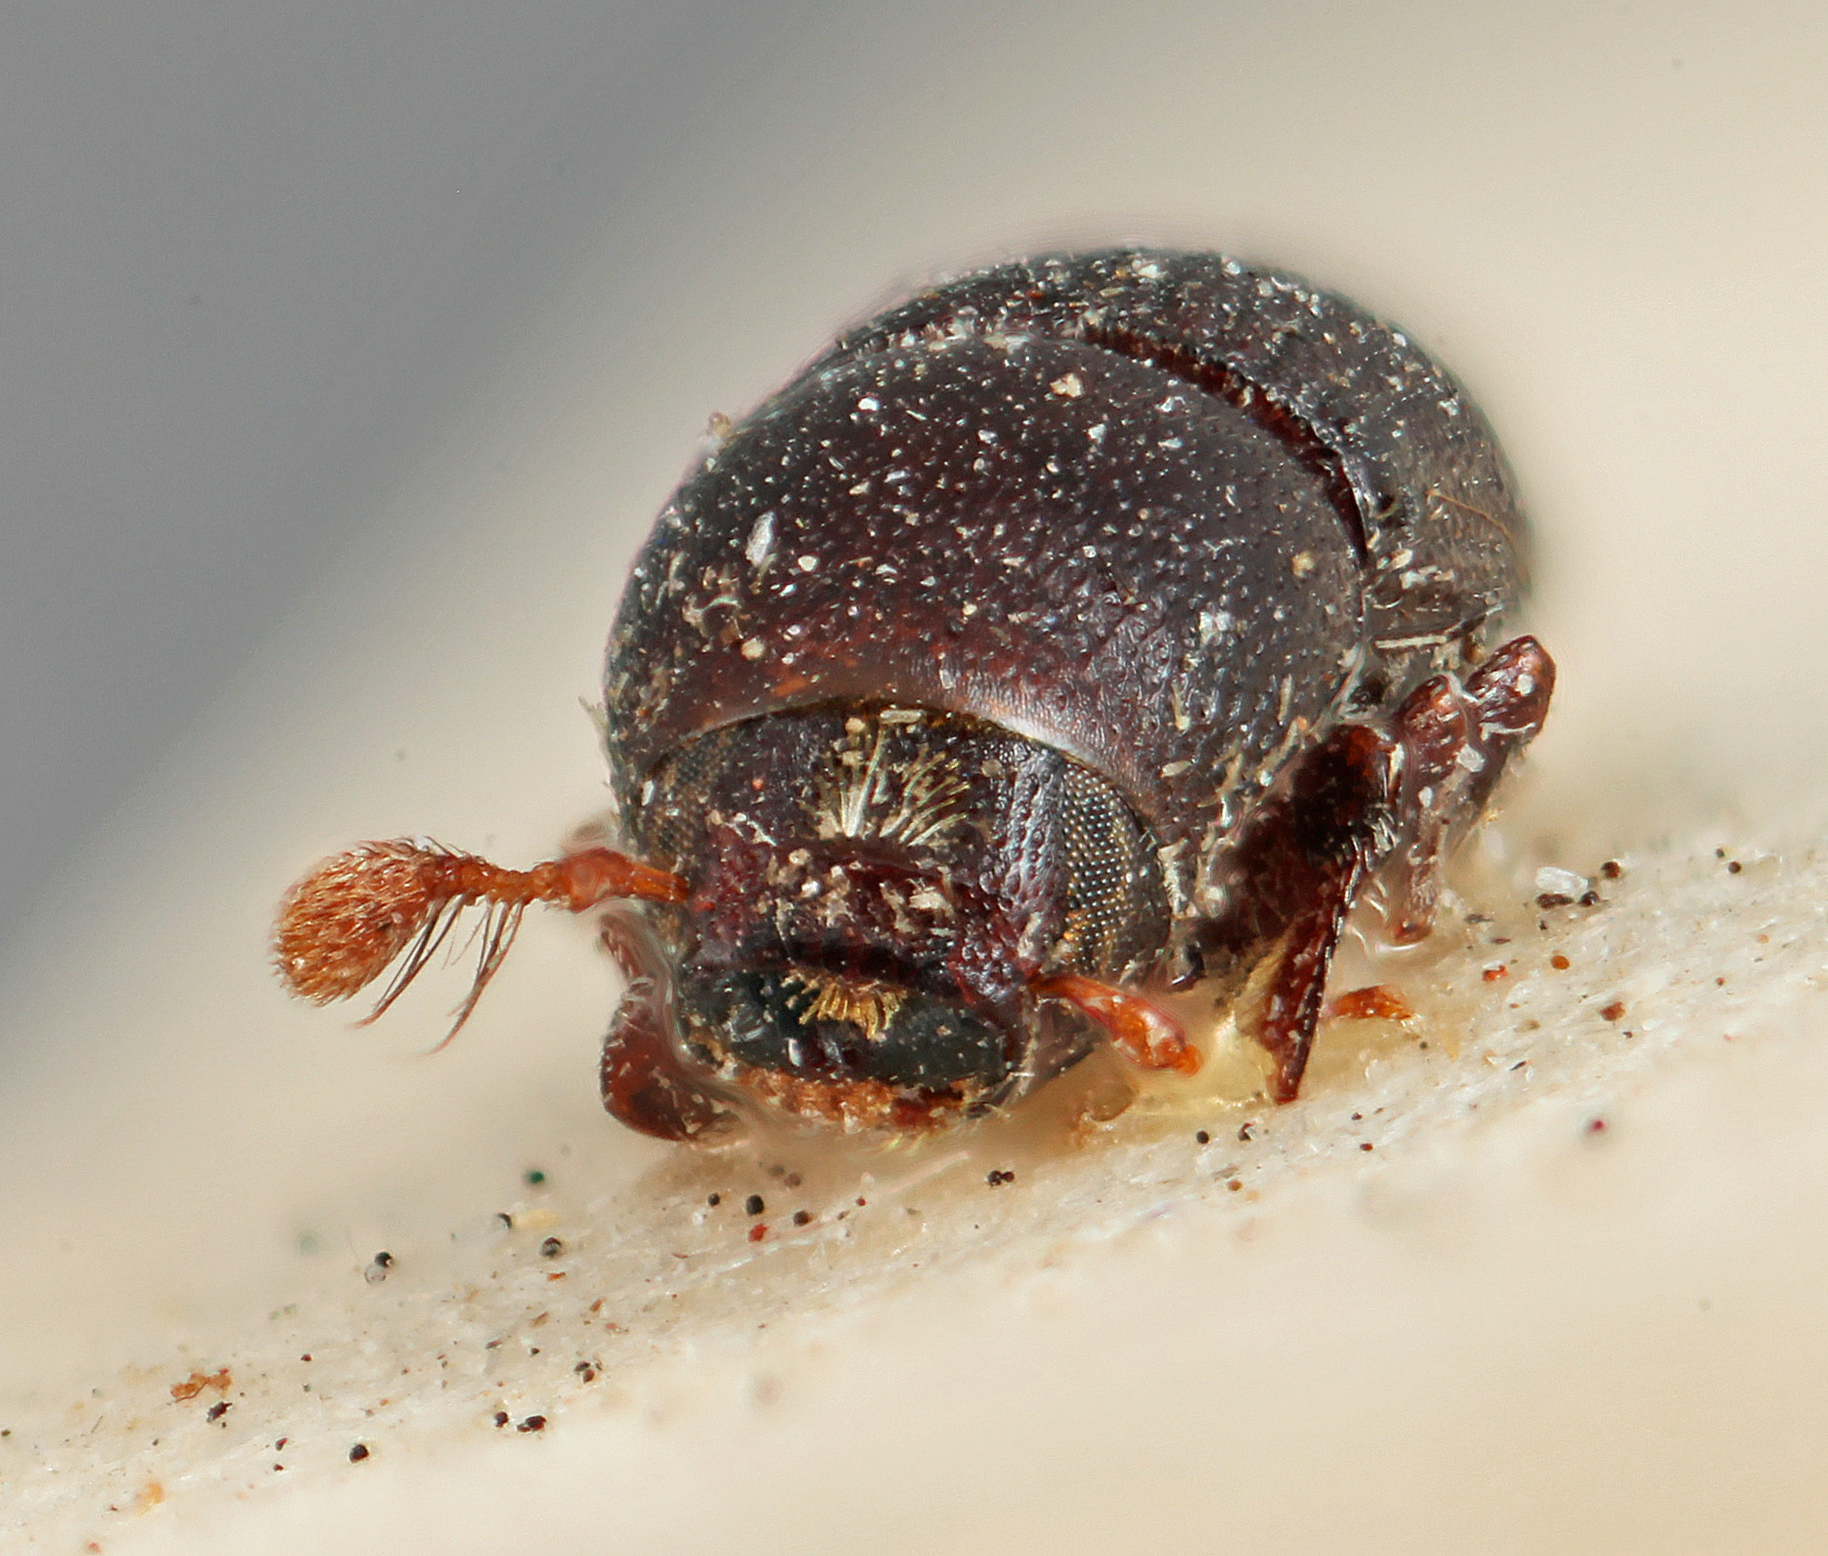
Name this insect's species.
Loganius rugulosus
